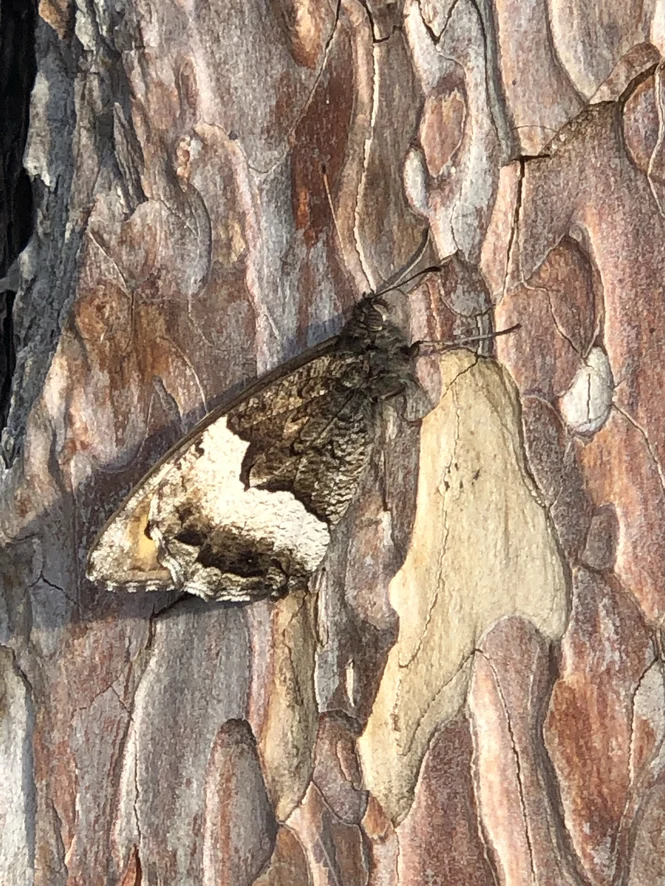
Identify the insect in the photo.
Hipparchia alcyone
